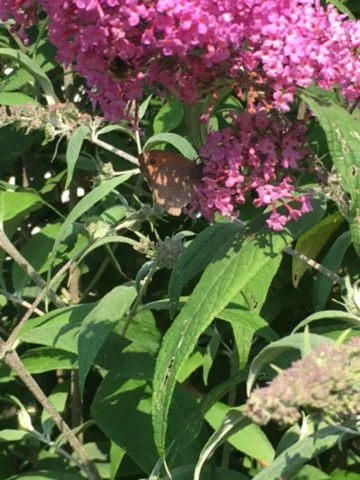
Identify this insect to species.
Maniola jurtina
